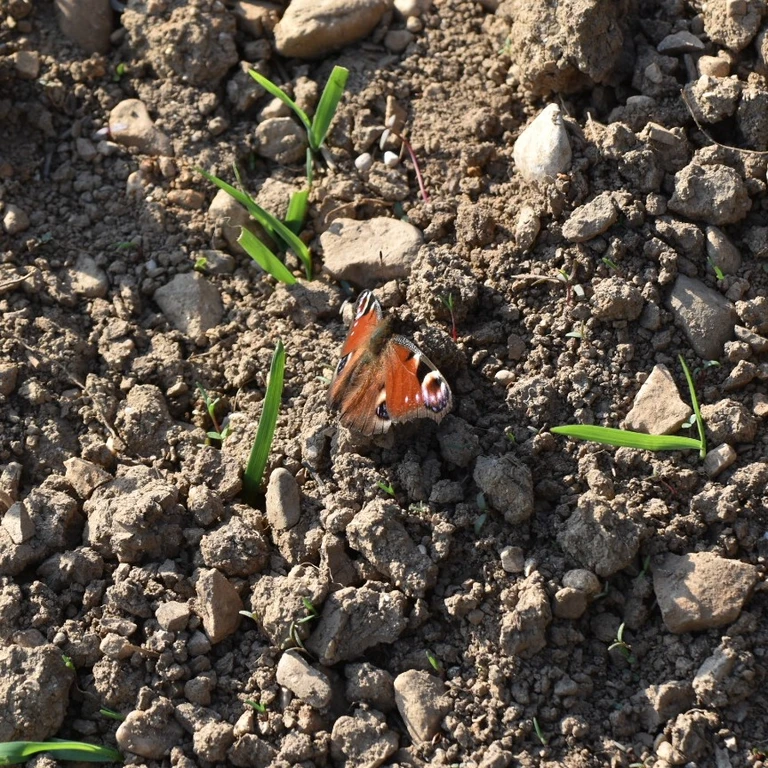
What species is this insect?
Aglais io
